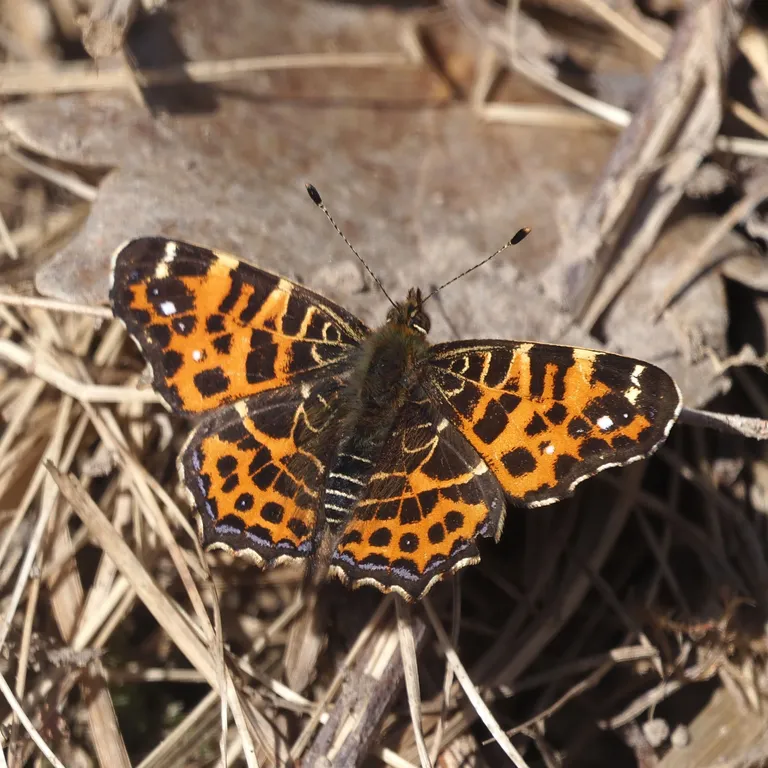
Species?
Araschnia levana
